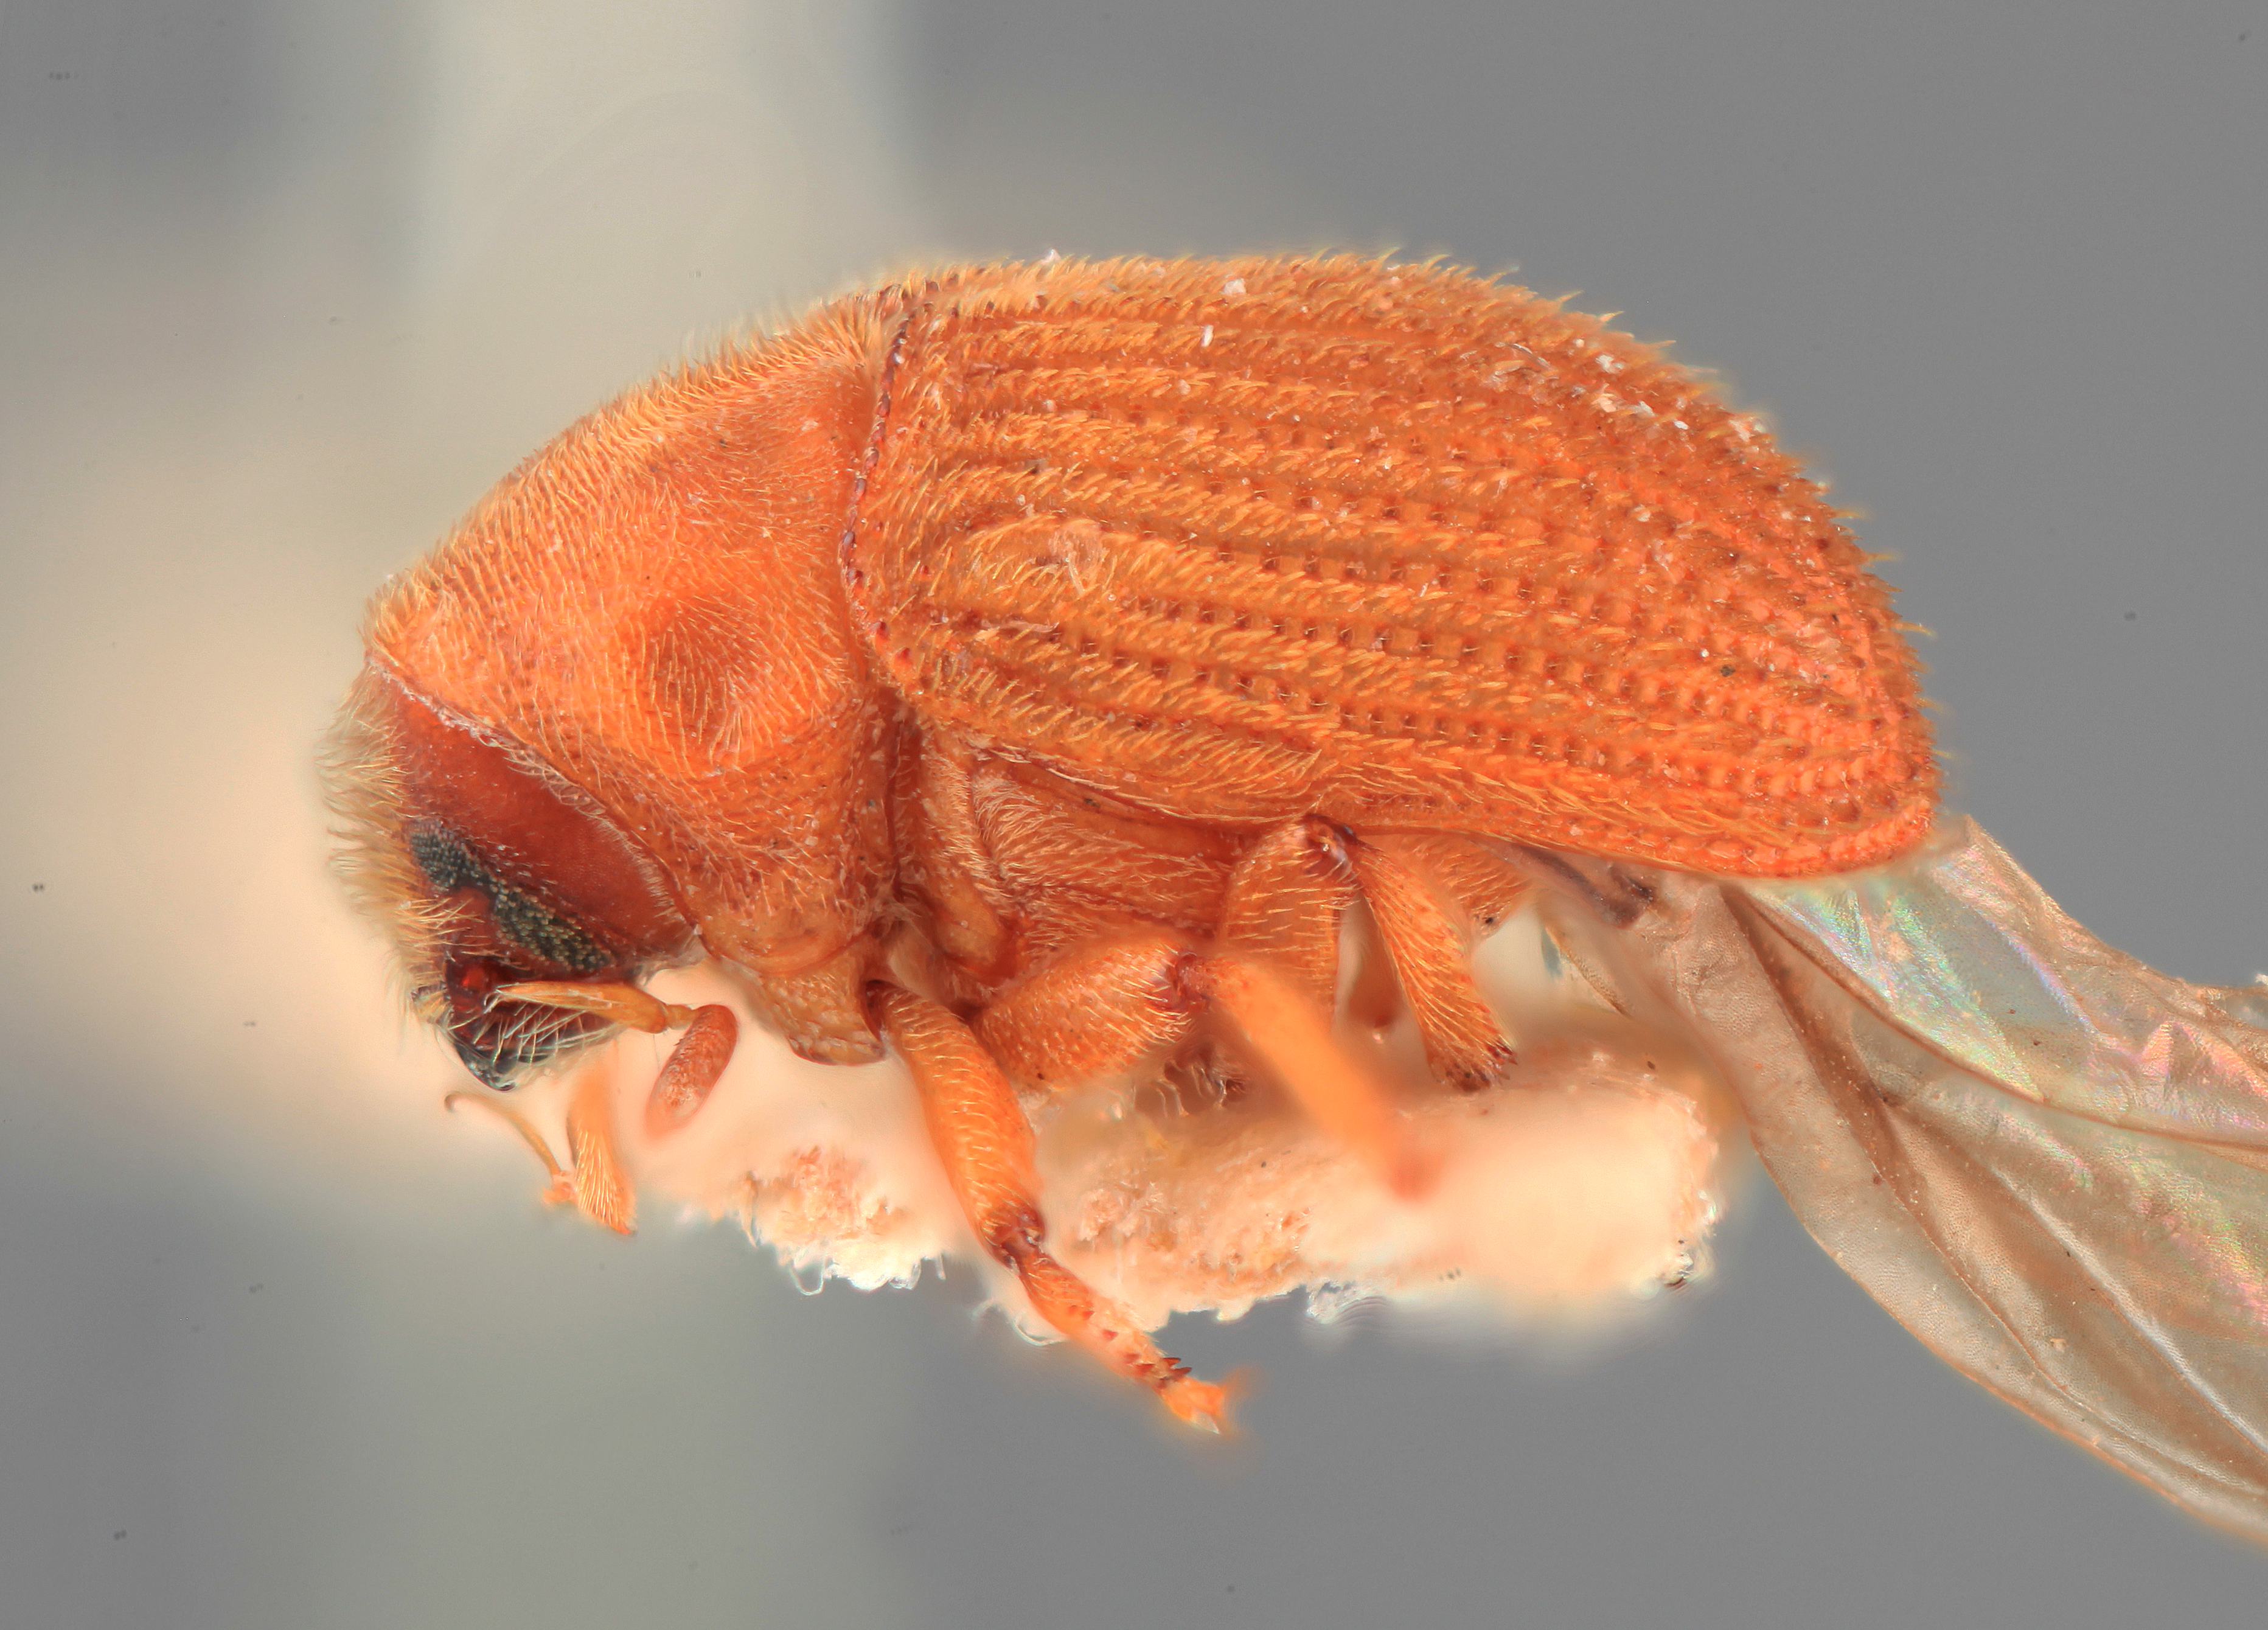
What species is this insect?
Phloeosinus phoebe
